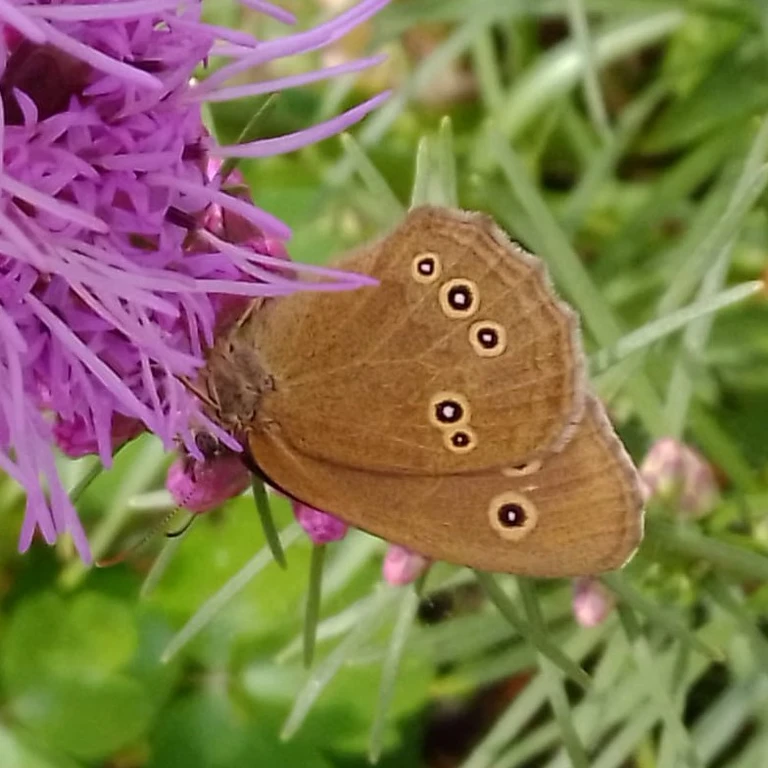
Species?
Aphantopus hyperantus
